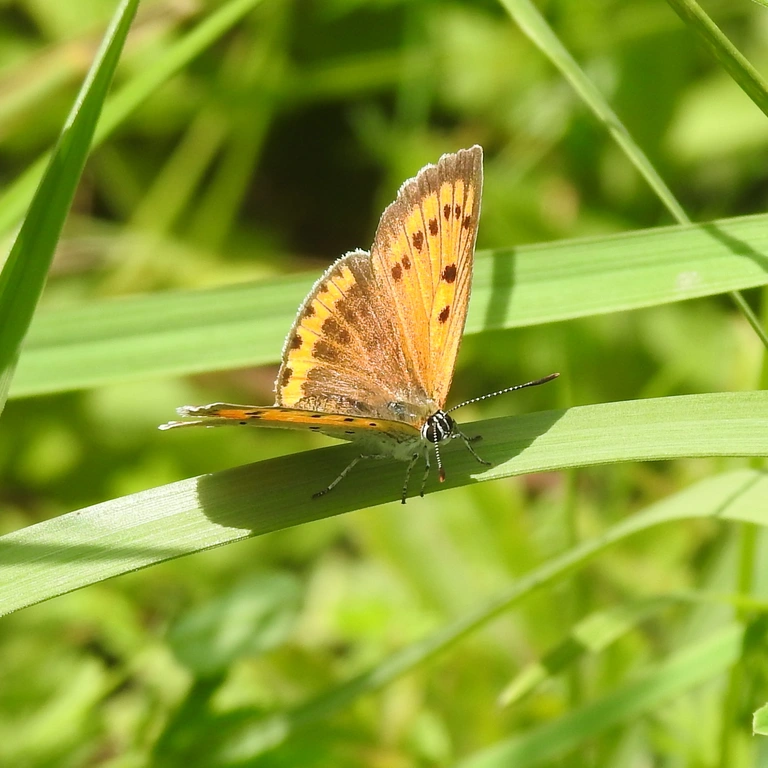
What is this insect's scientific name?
Lycaena dispar
